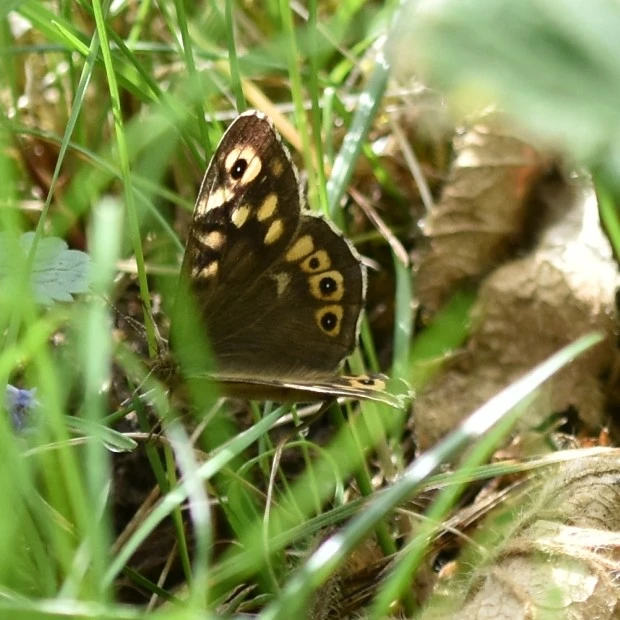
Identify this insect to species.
Pararge aegeria
